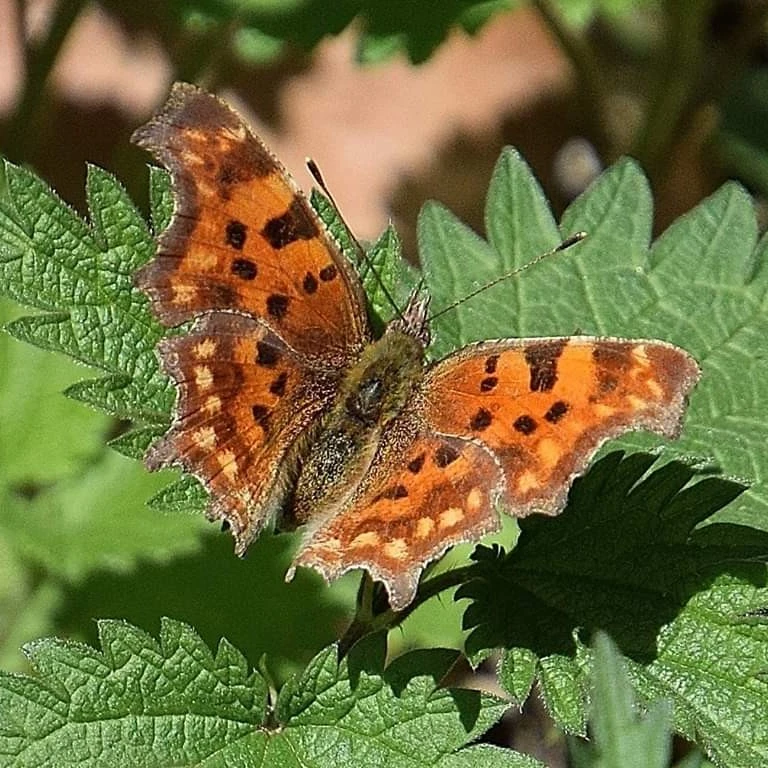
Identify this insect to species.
Polygonia c-album
